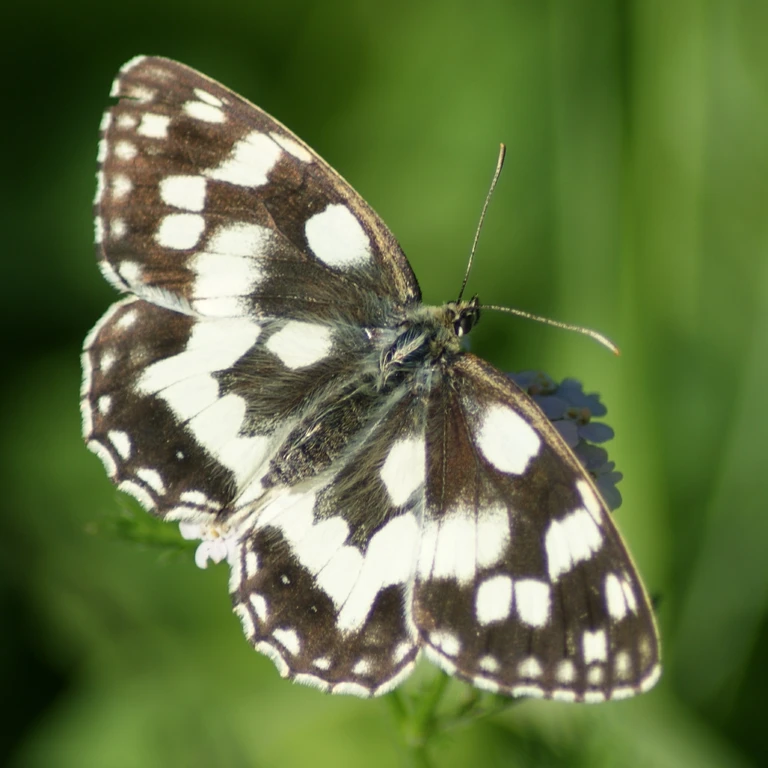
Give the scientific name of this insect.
Melanargia galathea
